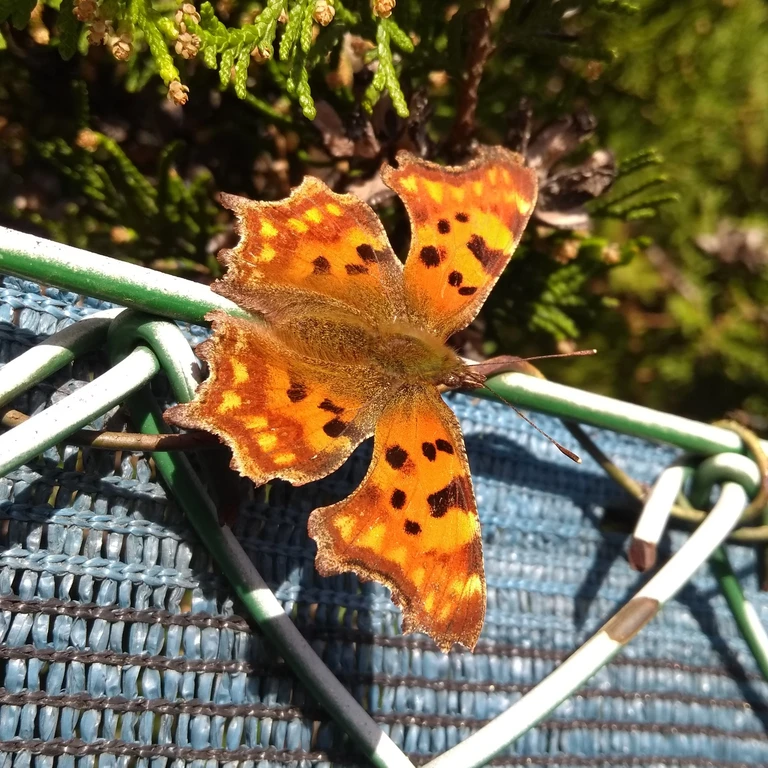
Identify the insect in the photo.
Polygonia c-album
